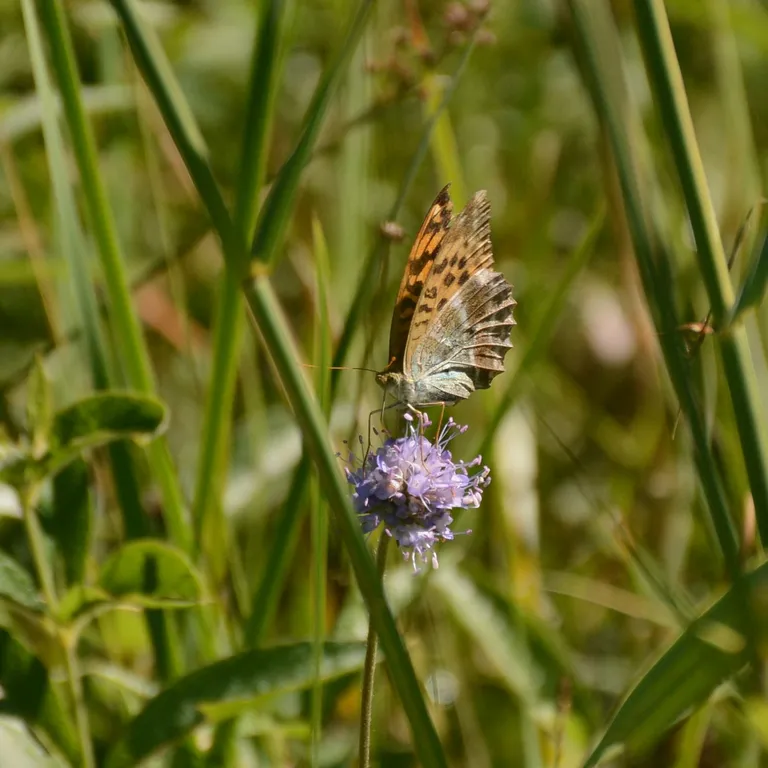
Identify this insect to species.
Argynnis paphia
